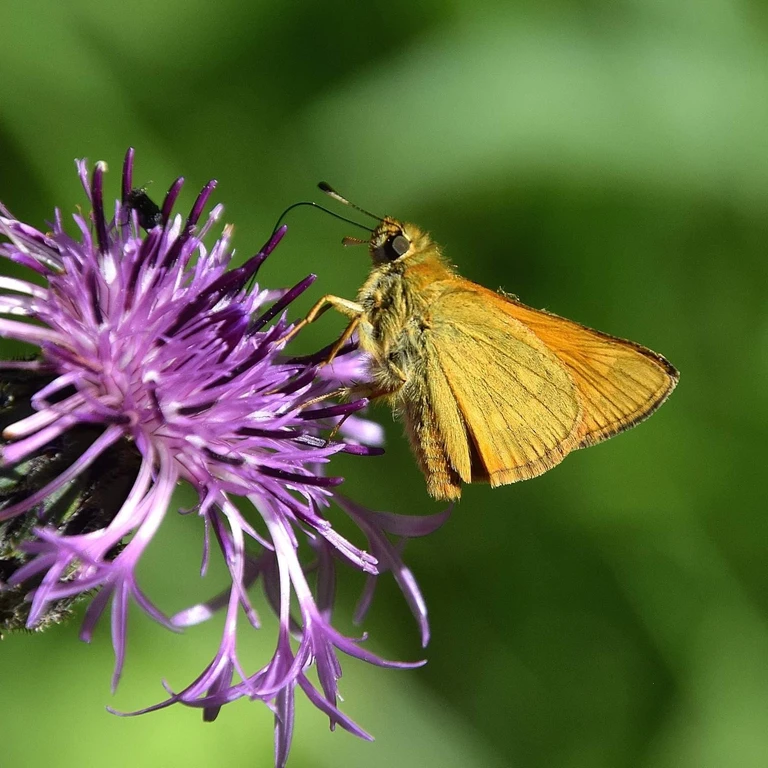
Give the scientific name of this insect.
Ochlodes sylvanus (also Ochlodes venata)
